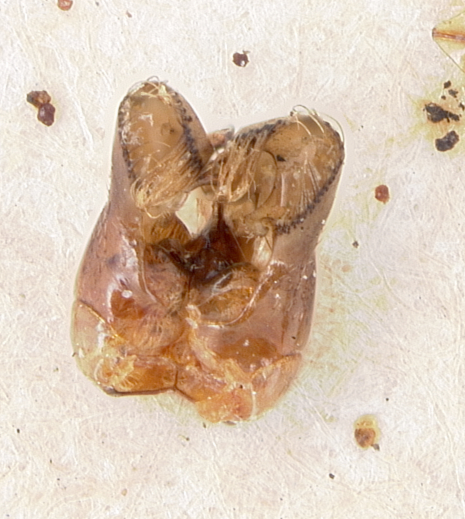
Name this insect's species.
Hylaeus nunenmacheri
